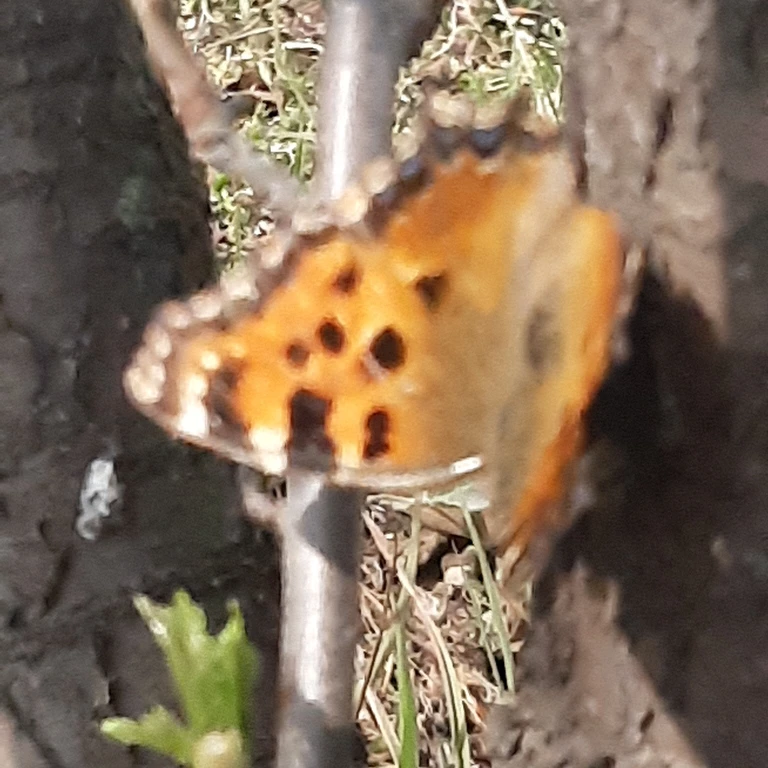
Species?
Nymphalis polychloros
